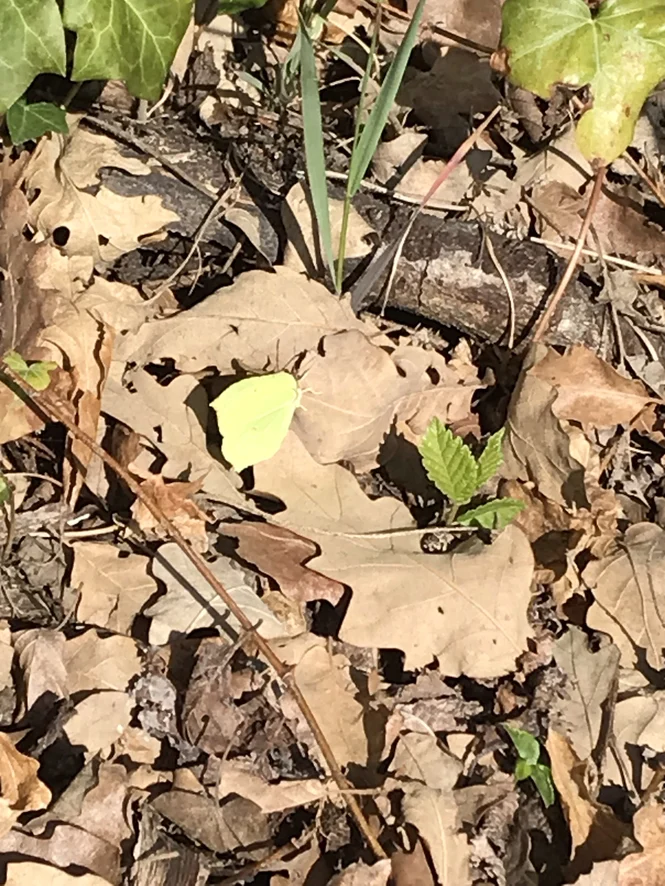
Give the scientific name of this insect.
Gonepteryx rhamni
